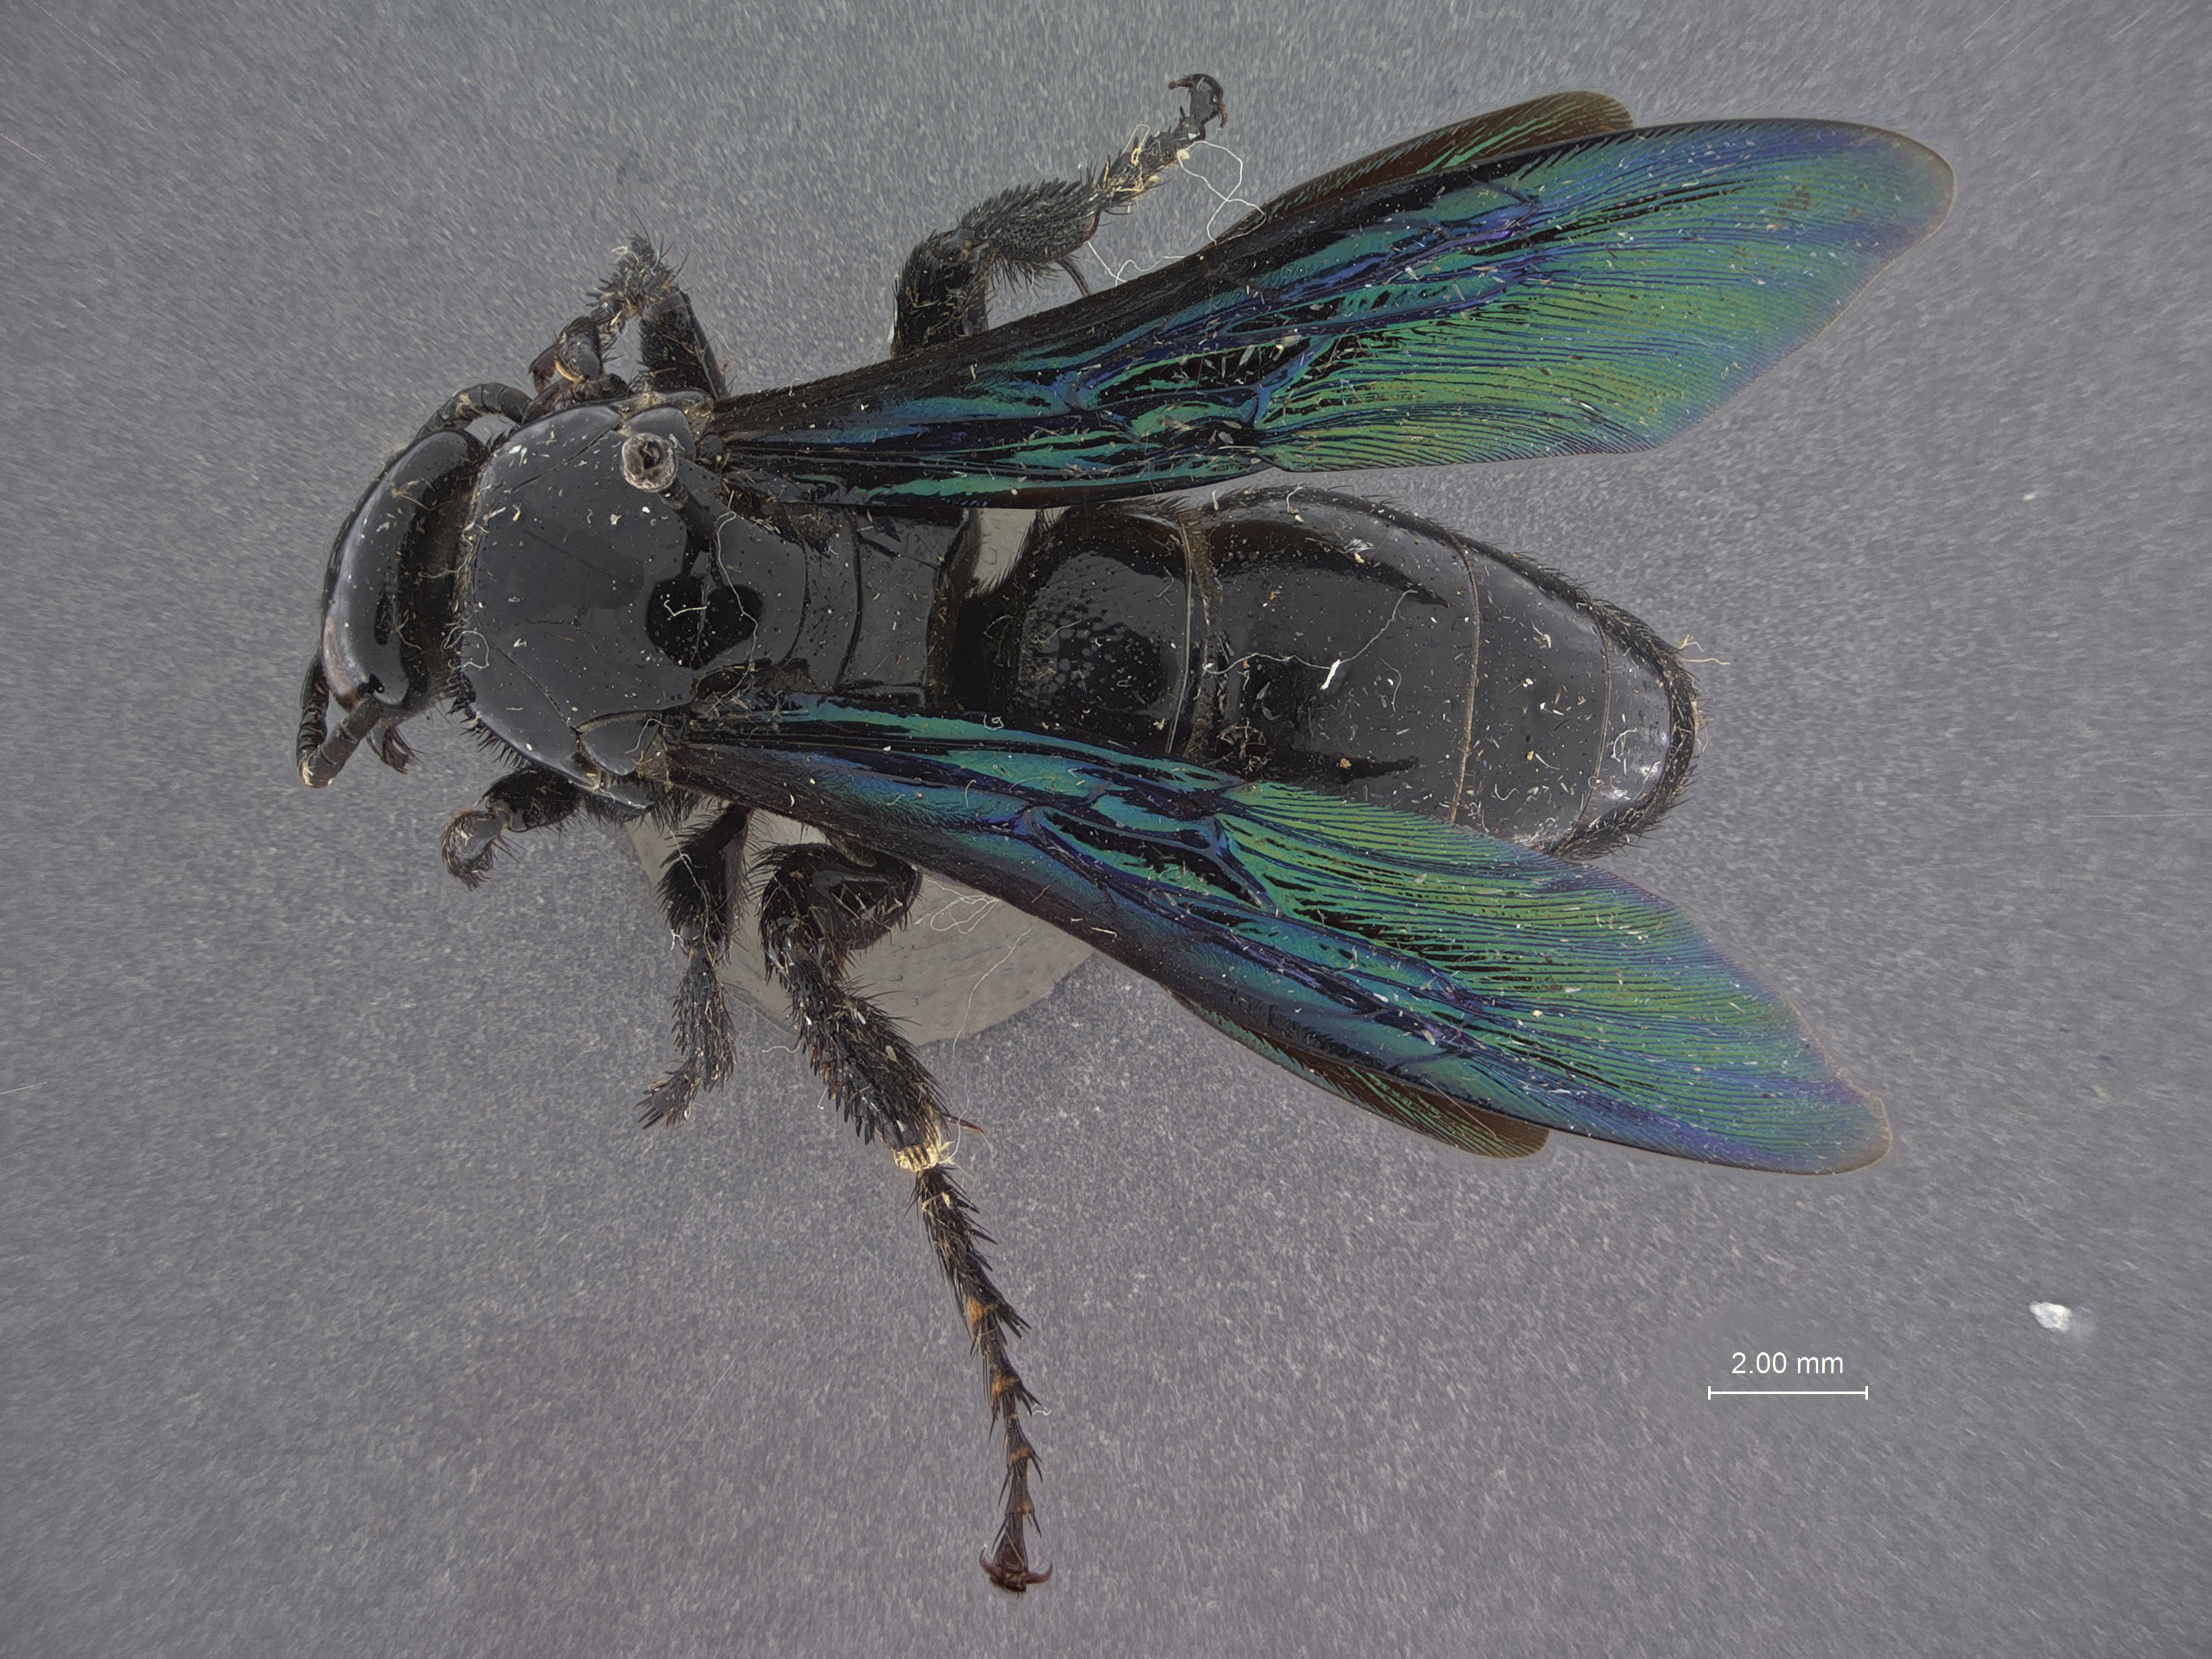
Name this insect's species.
Scolia vulsa
